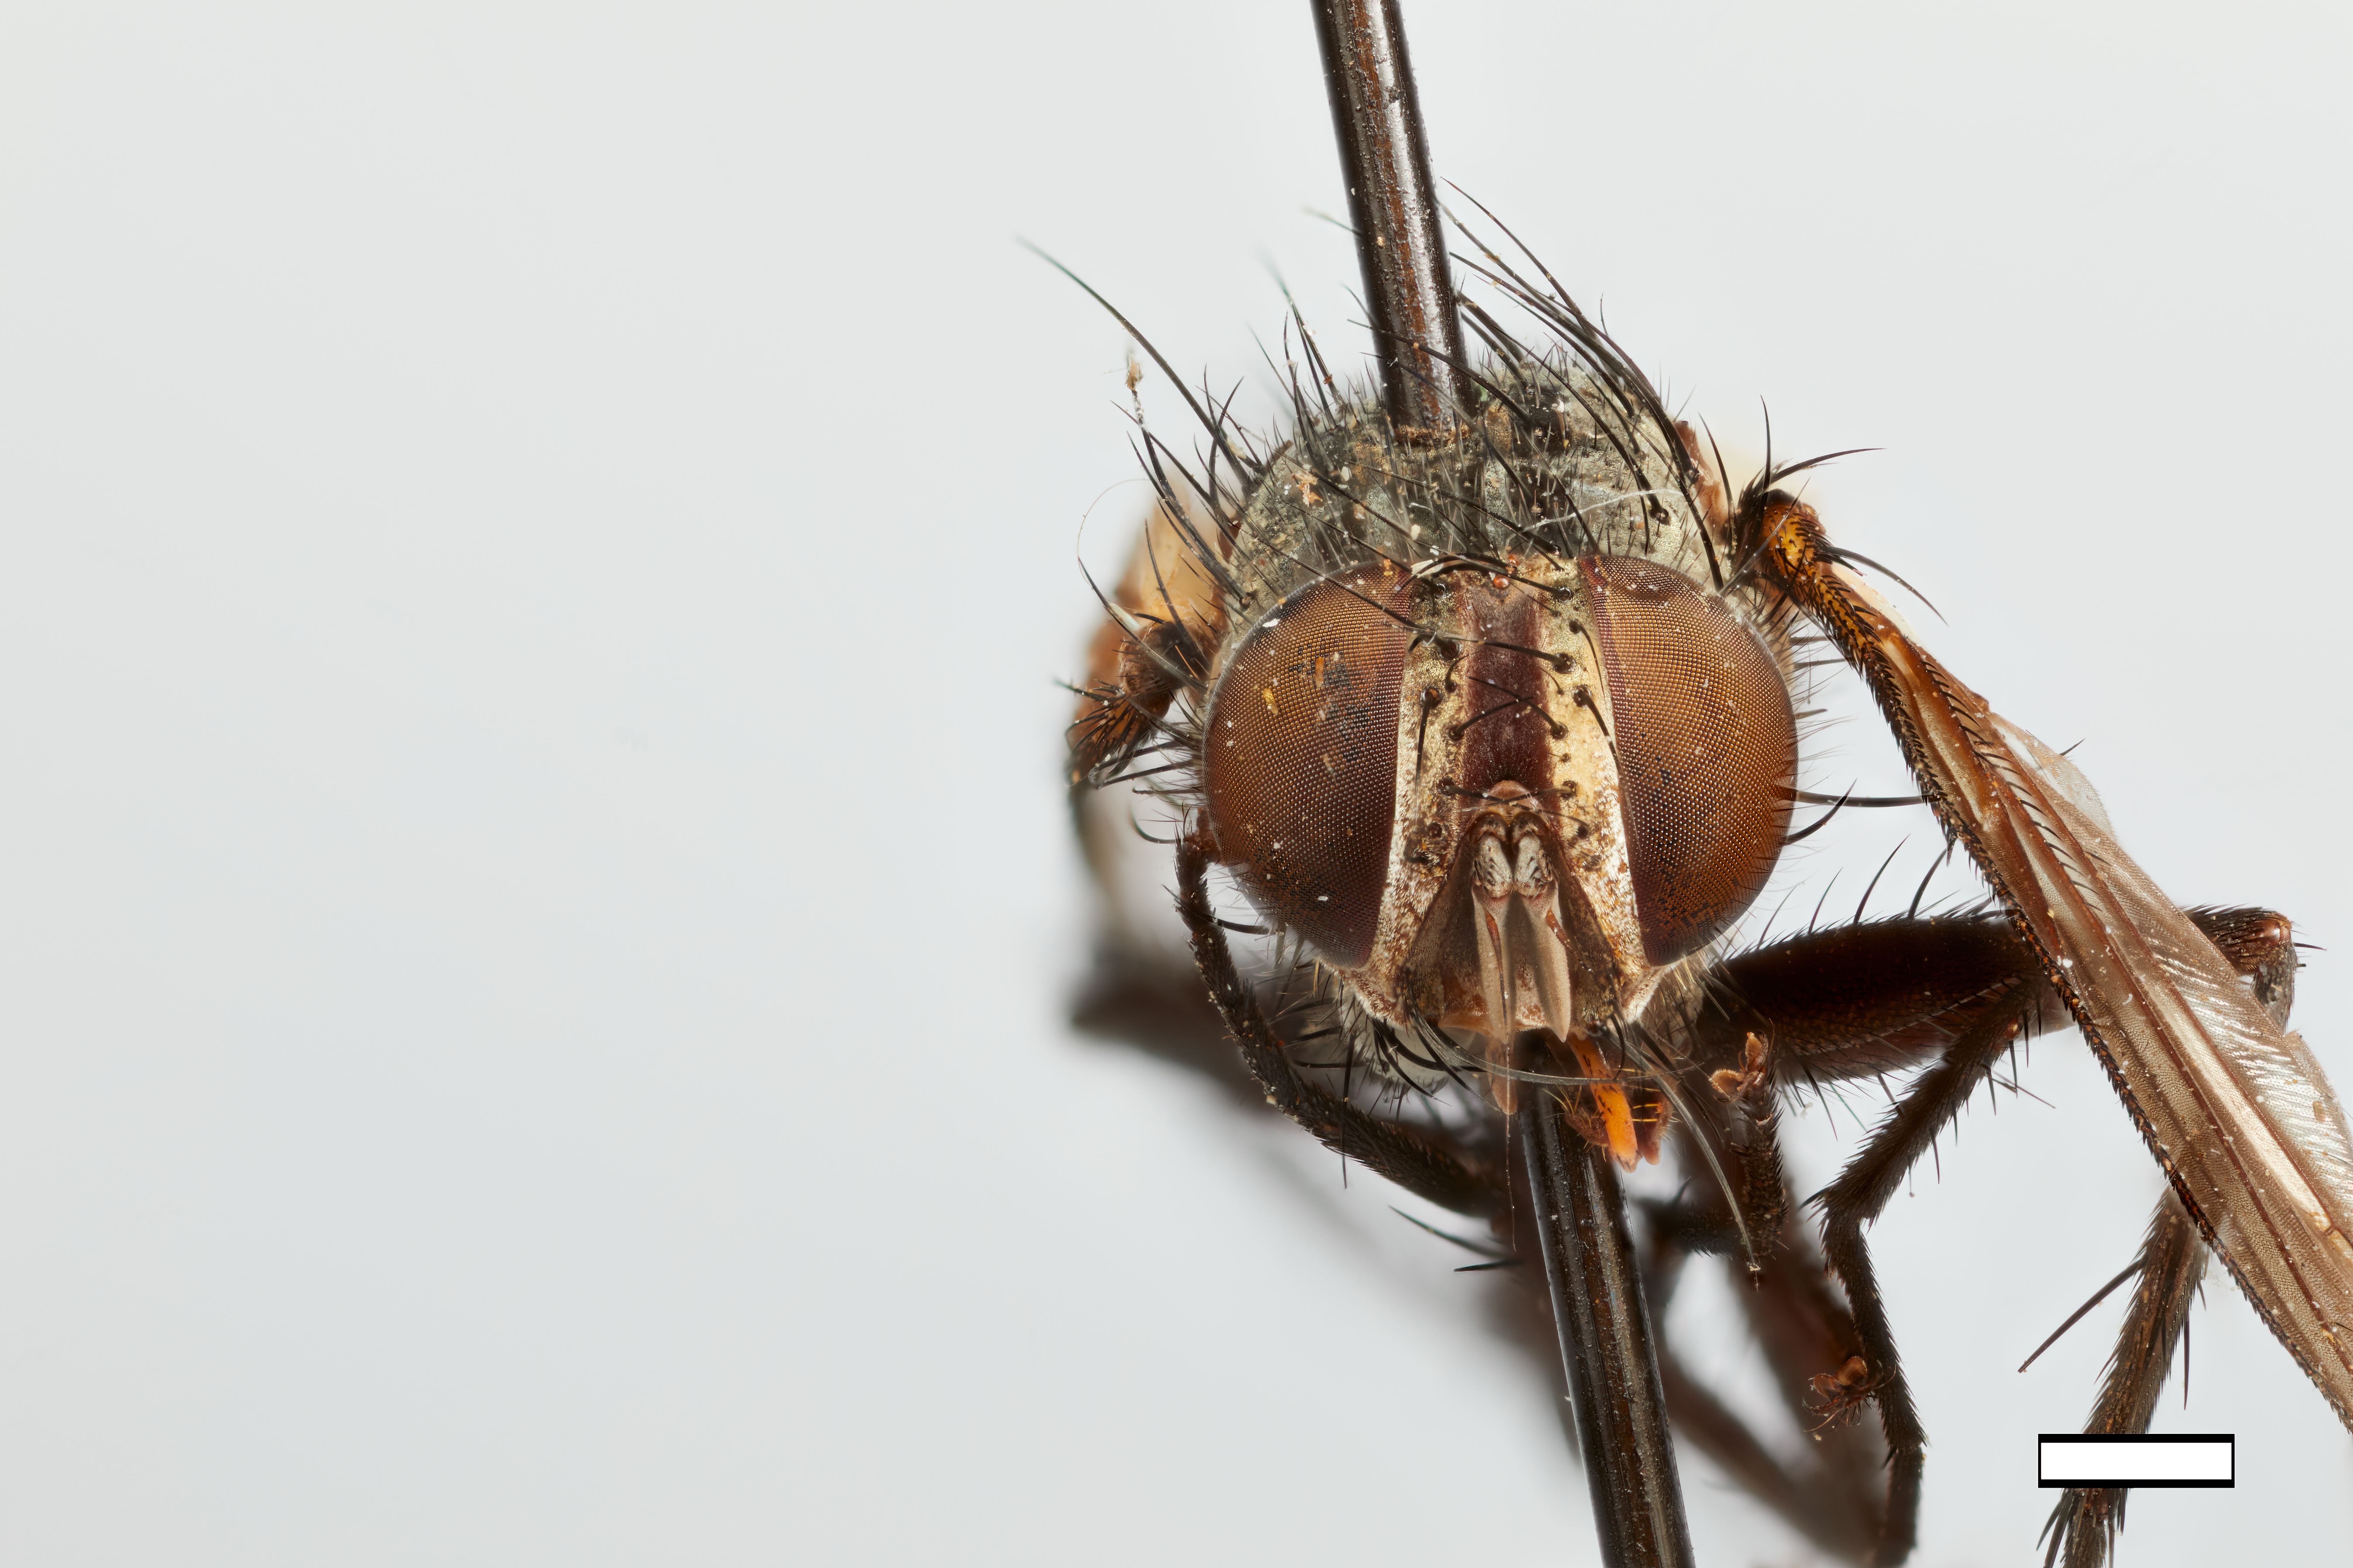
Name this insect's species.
Thelairochaetona thrix
